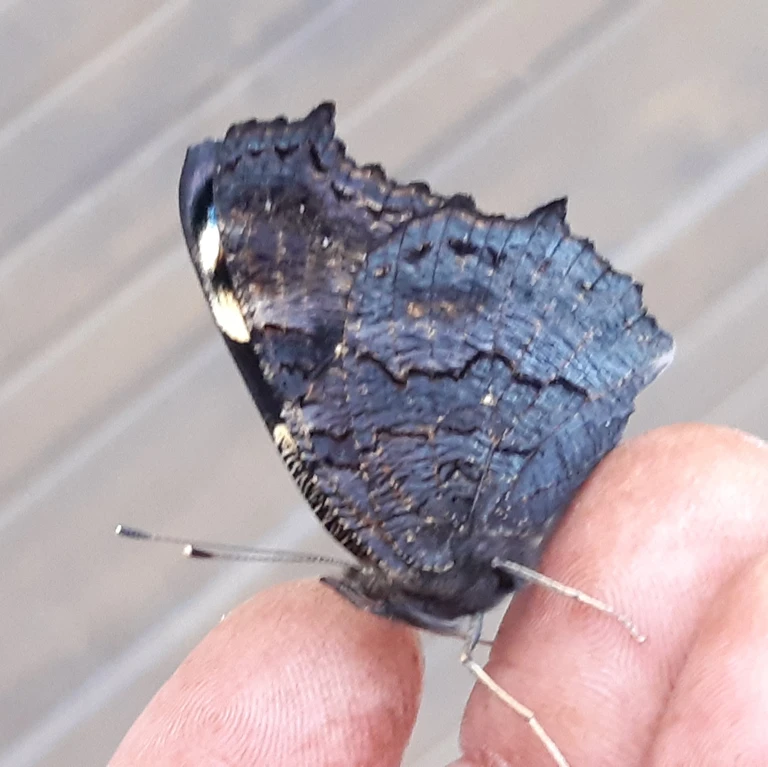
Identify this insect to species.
Aglais io
